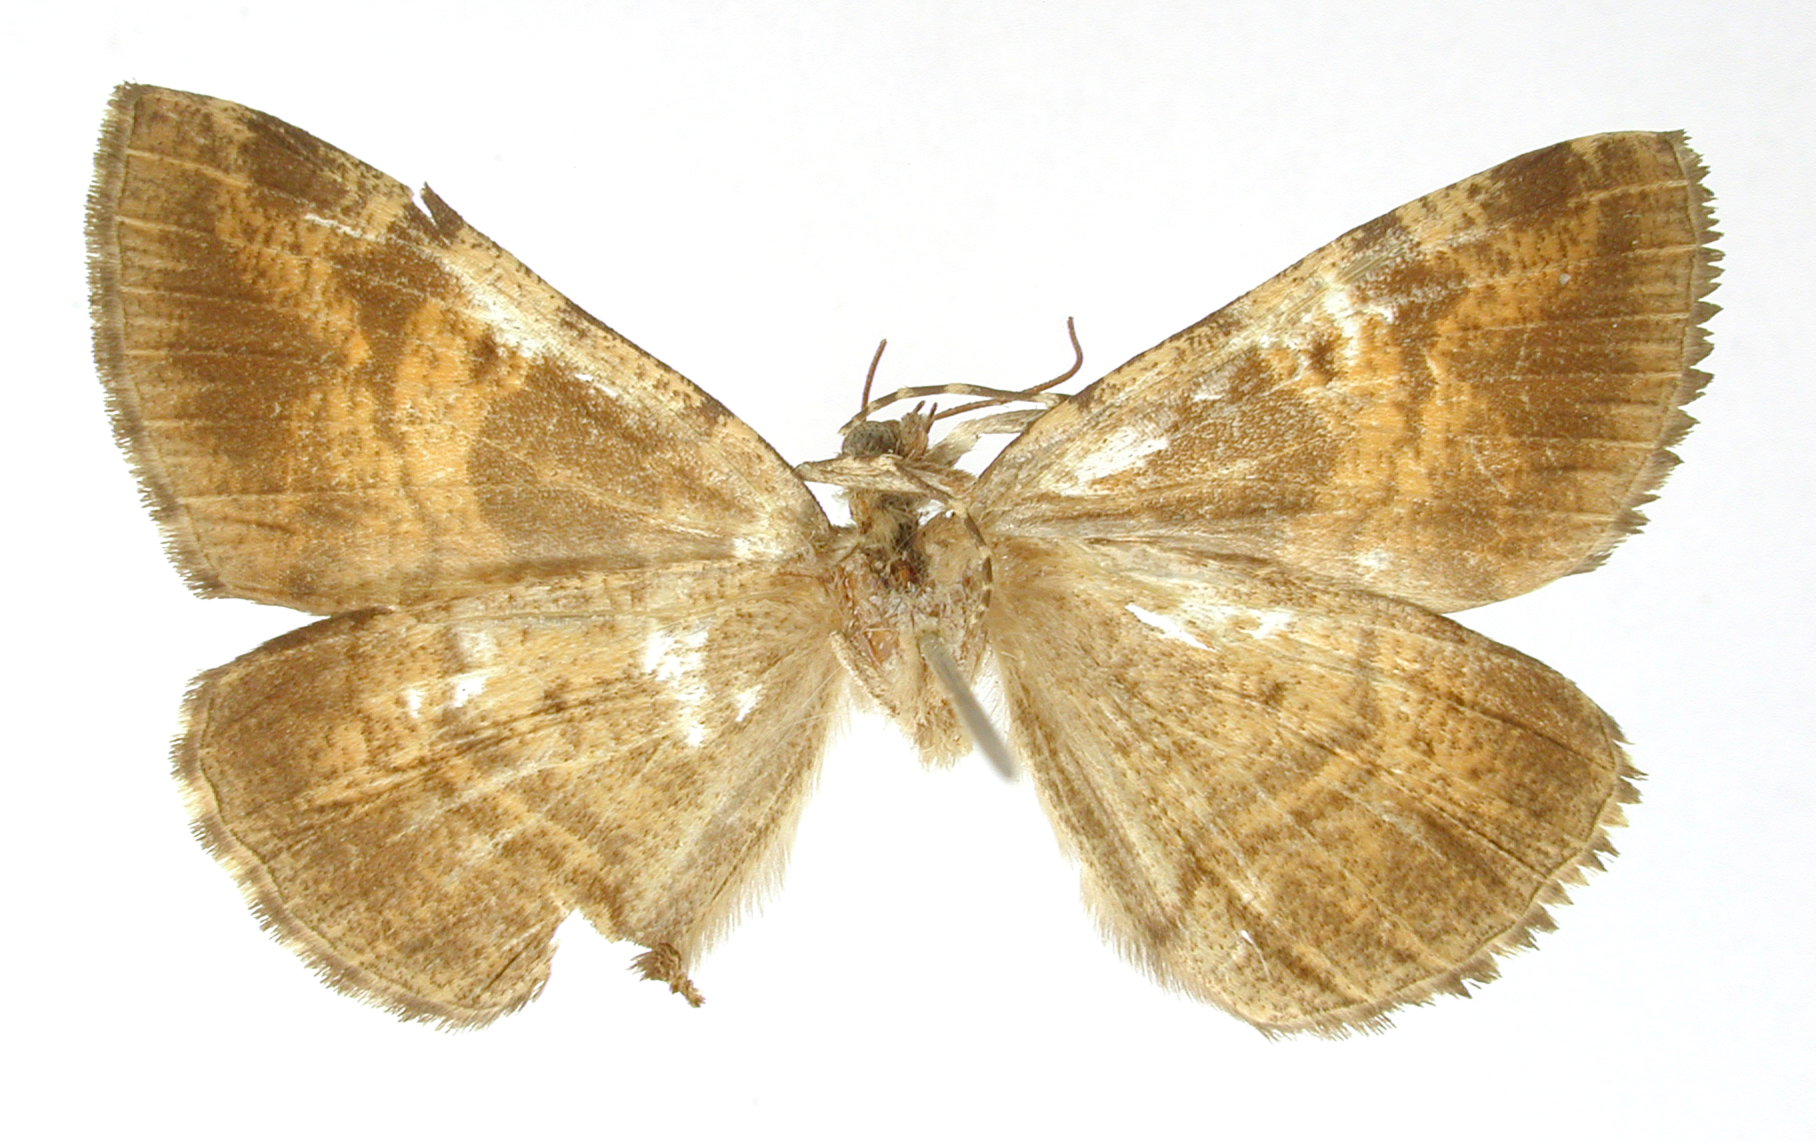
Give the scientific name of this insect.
Calvertia fumipennis
